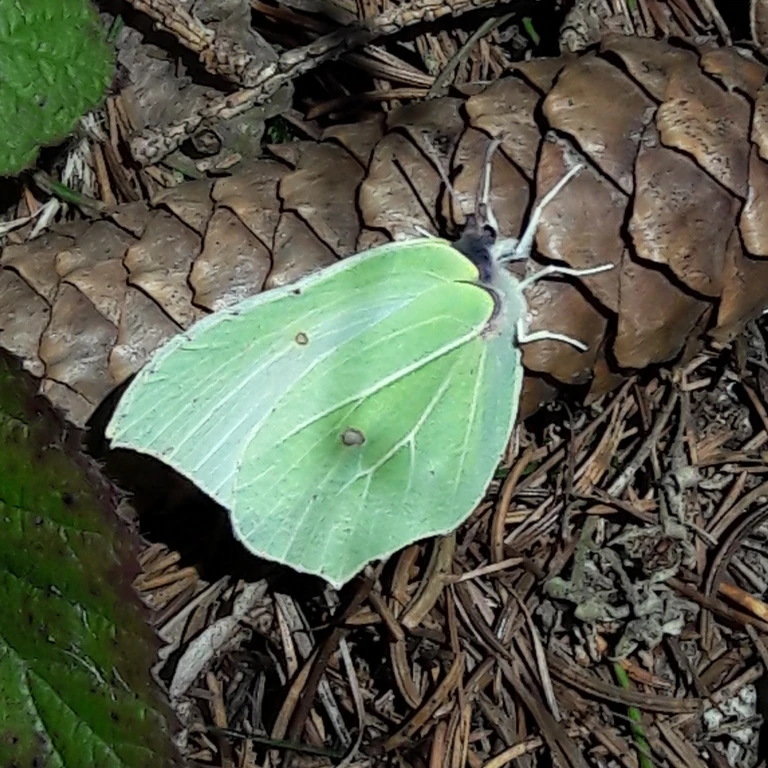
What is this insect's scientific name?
Gonepteryx rhamni
